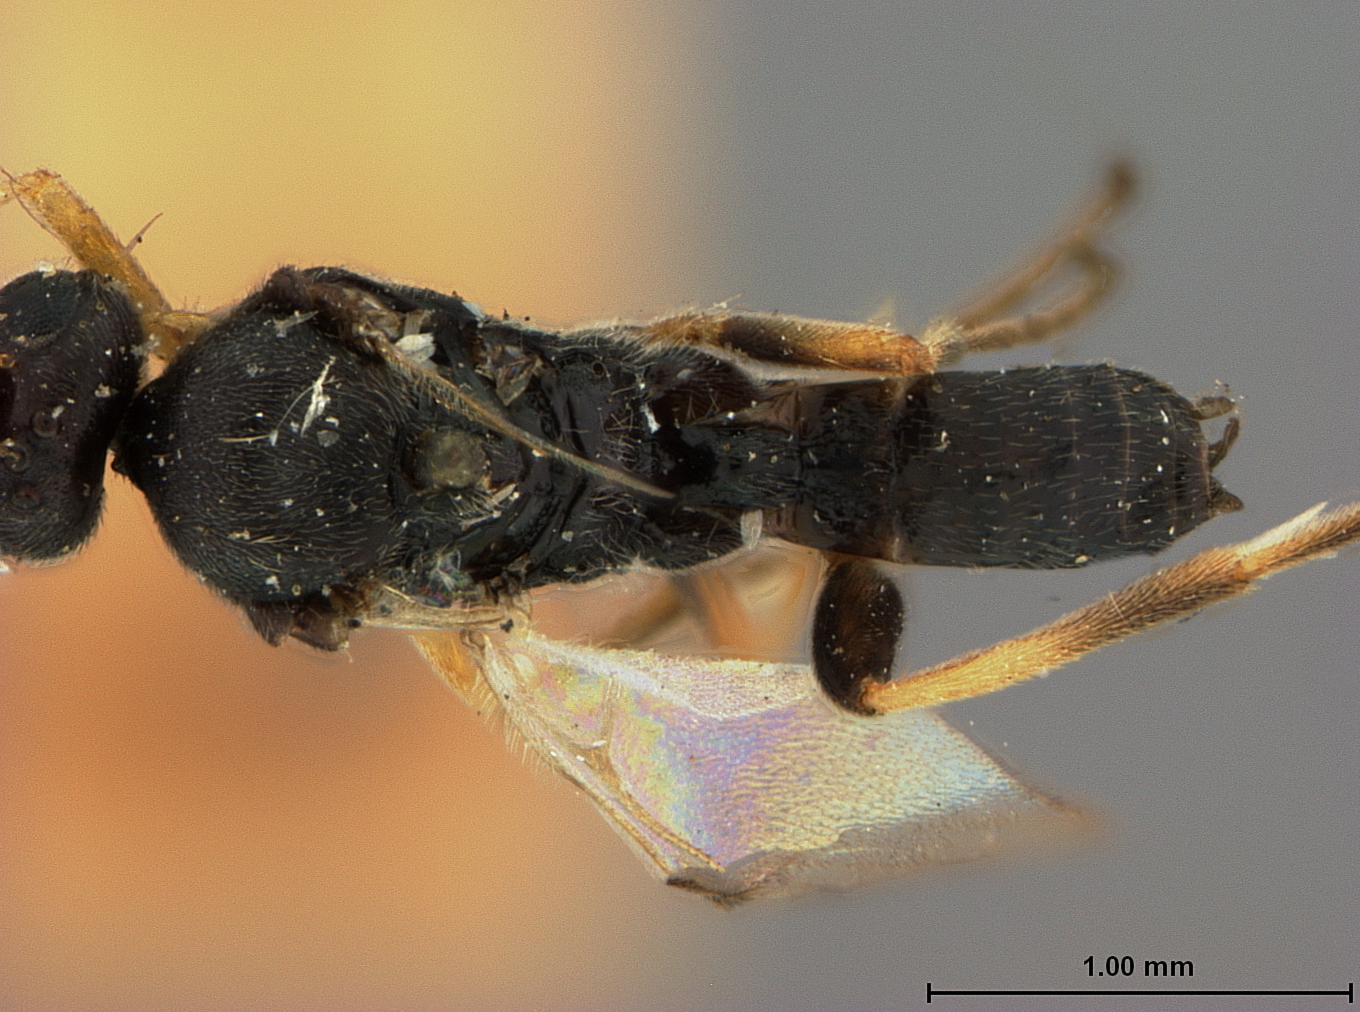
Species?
Protapanteles alaskensis
